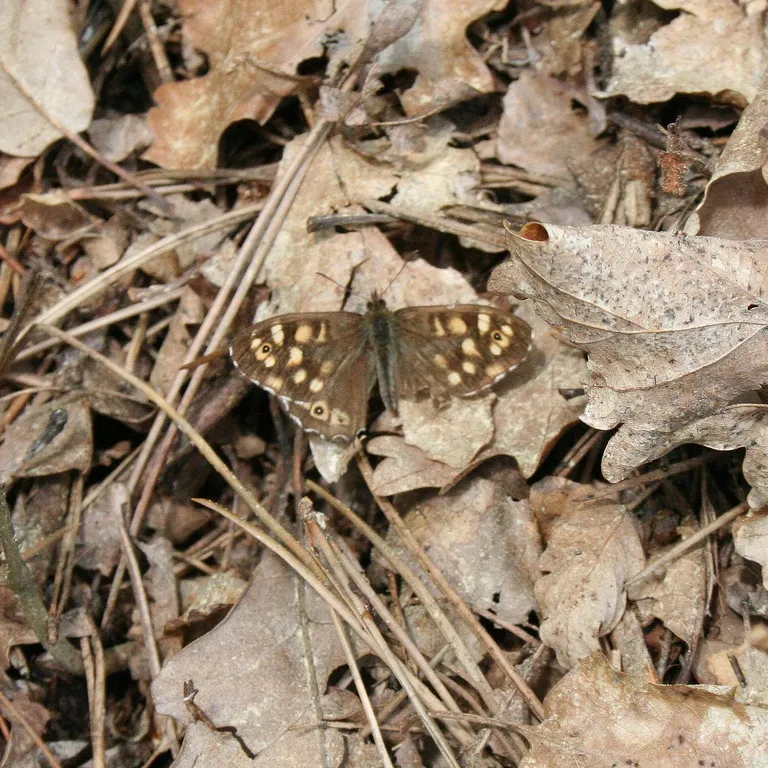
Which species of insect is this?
Pararge aegeria
